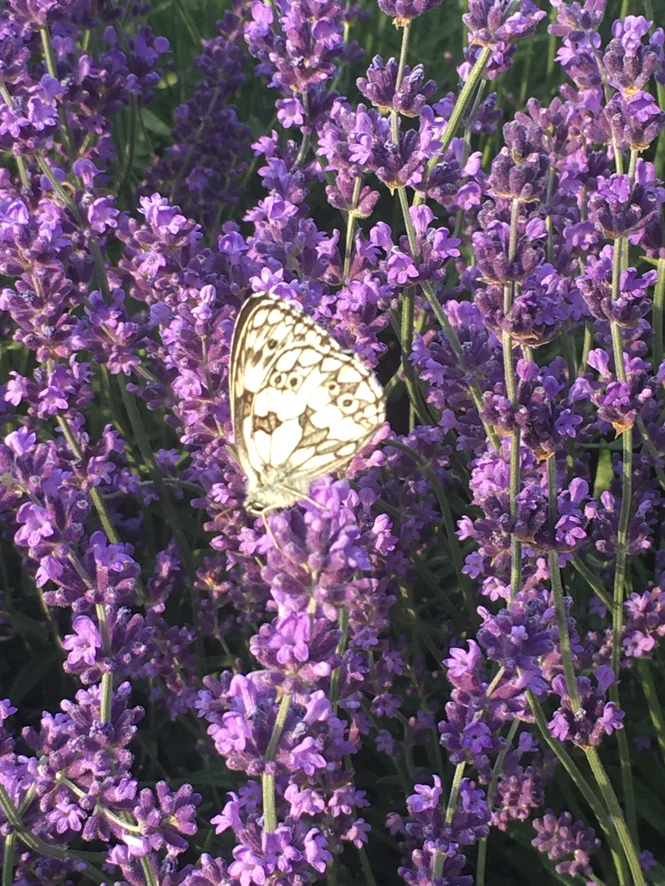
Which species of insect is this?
Melanargia galathea
